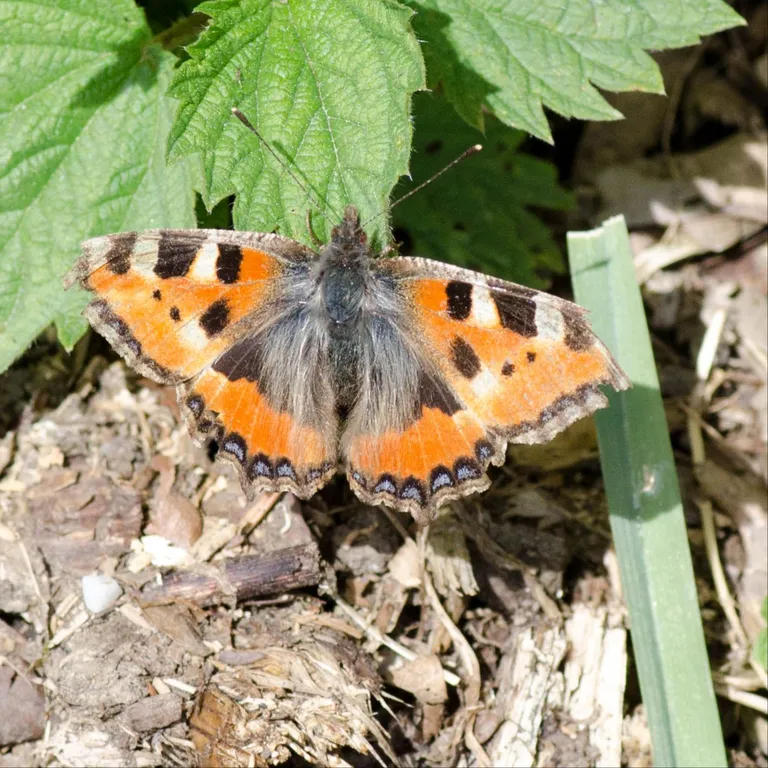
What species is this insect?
Aglais urticae
